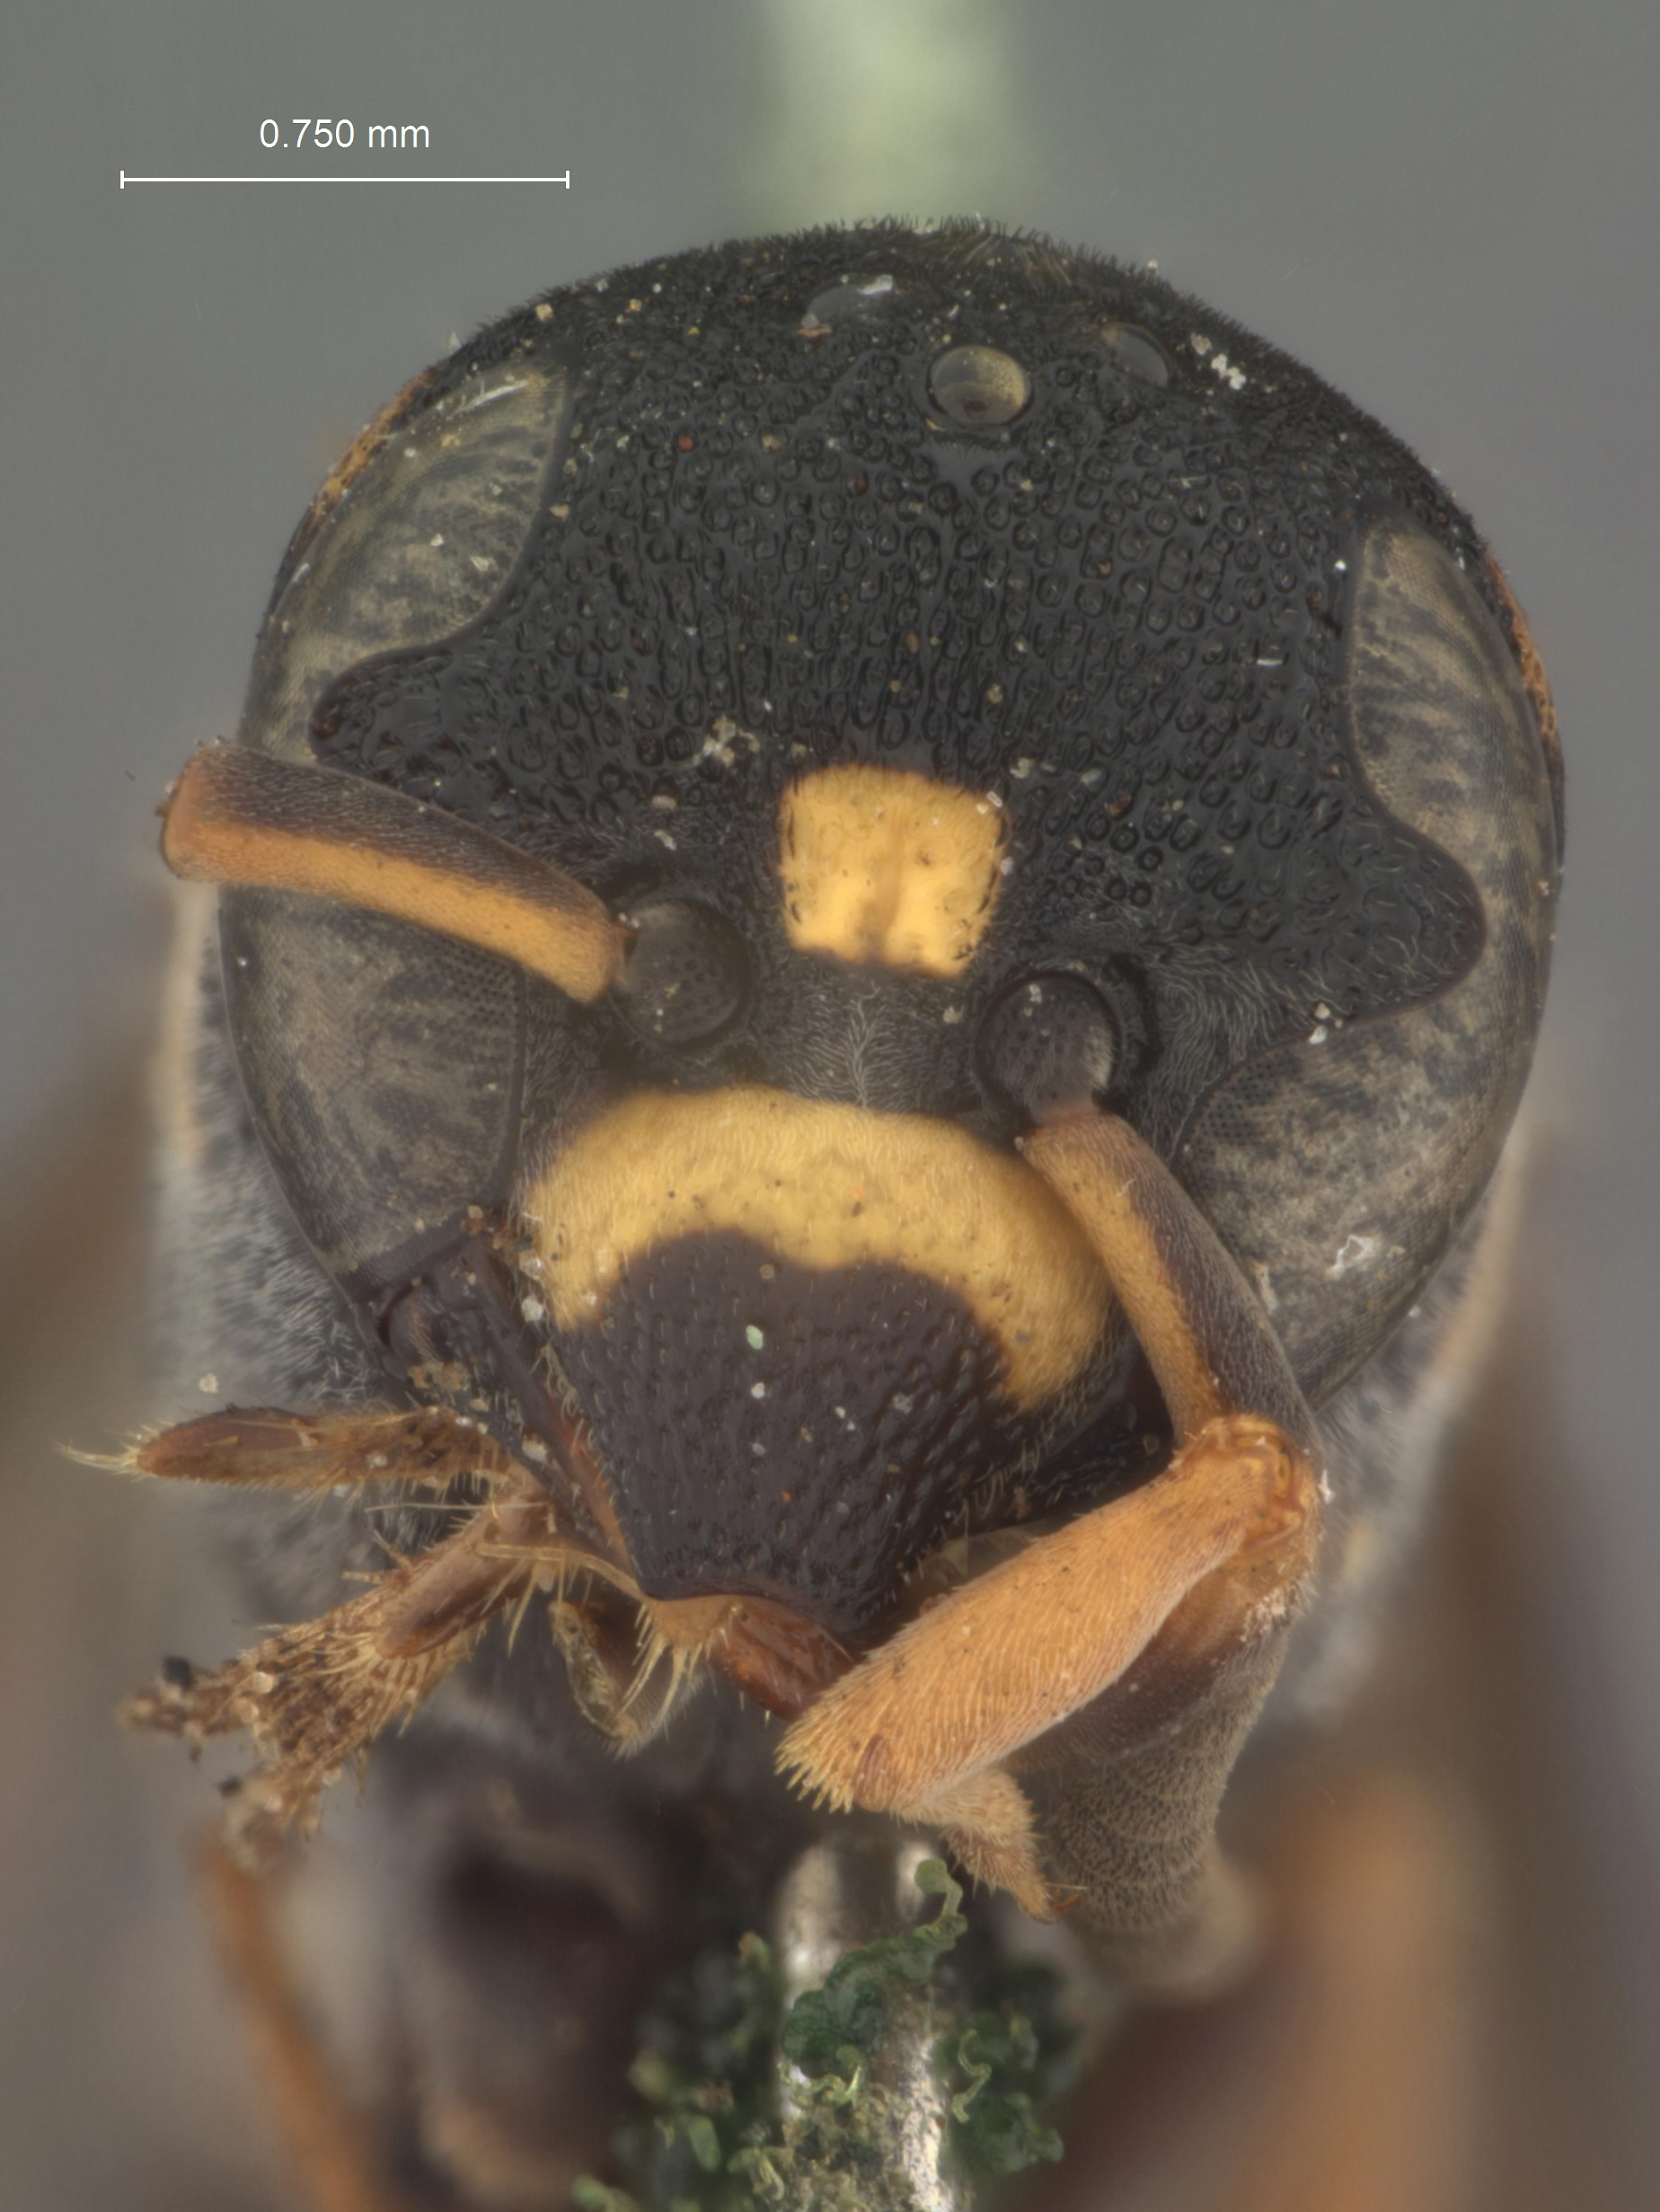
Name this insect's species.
Australodynerus convexus
